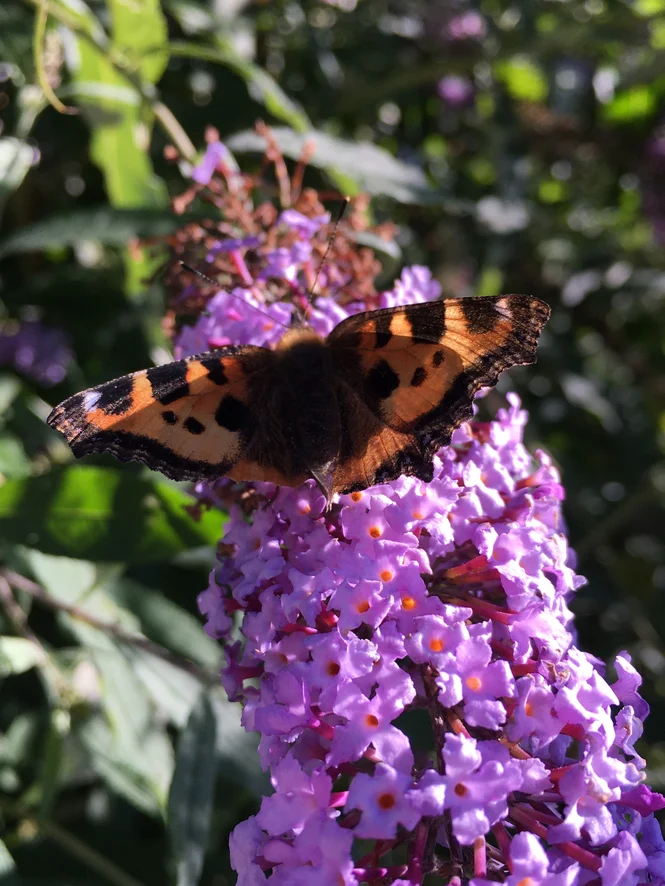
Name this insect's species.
Aglais urticae
